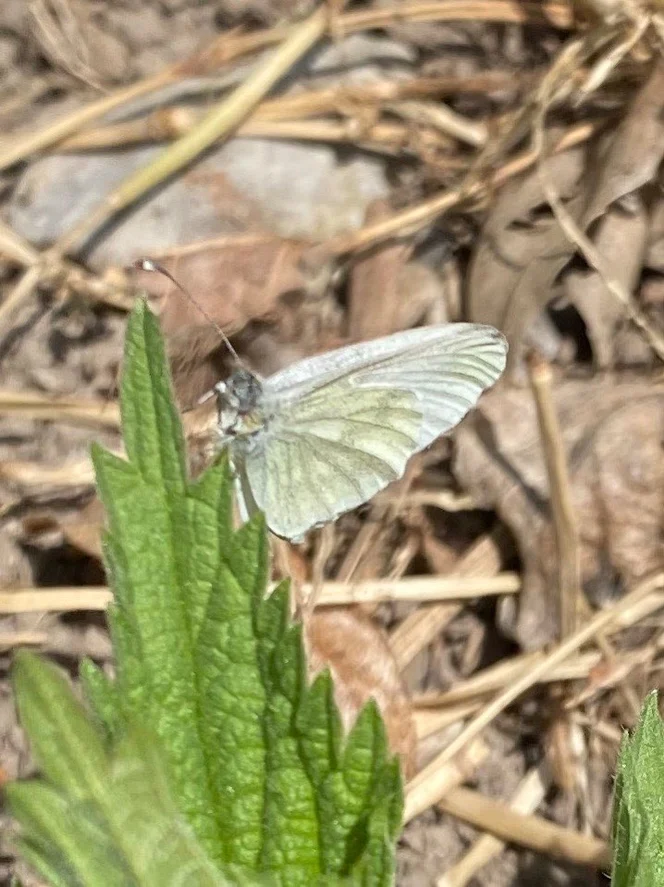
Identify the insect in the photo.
Leptidea sinapis/juvernica
